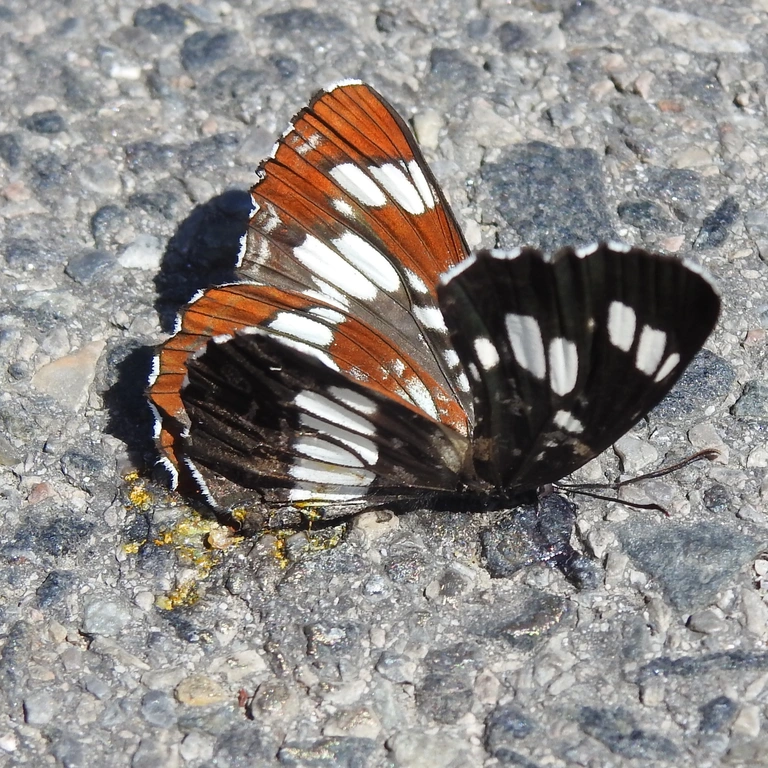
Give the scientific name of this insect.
Neptis rivularis
